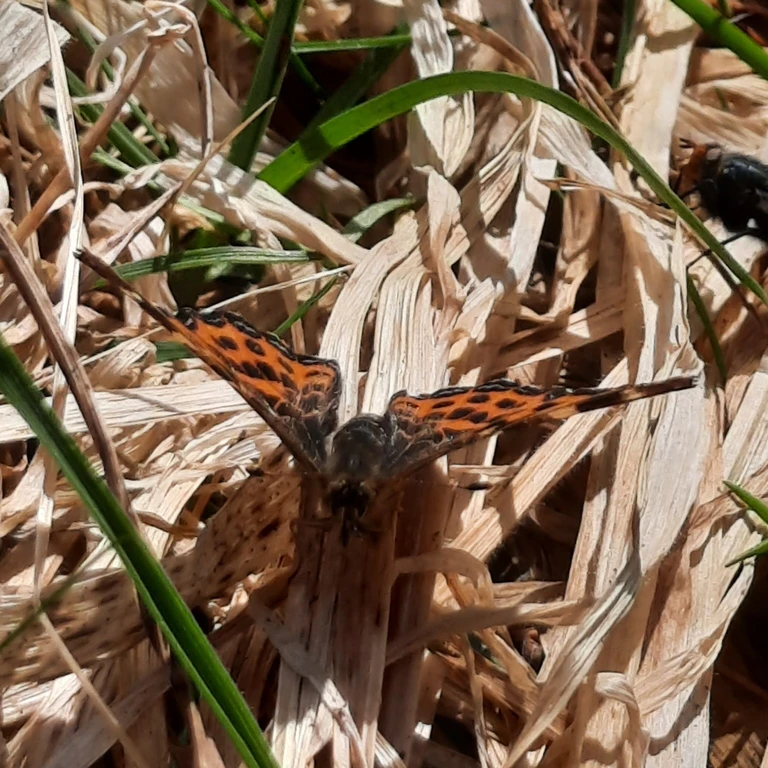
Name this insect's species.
Araschnia levana
